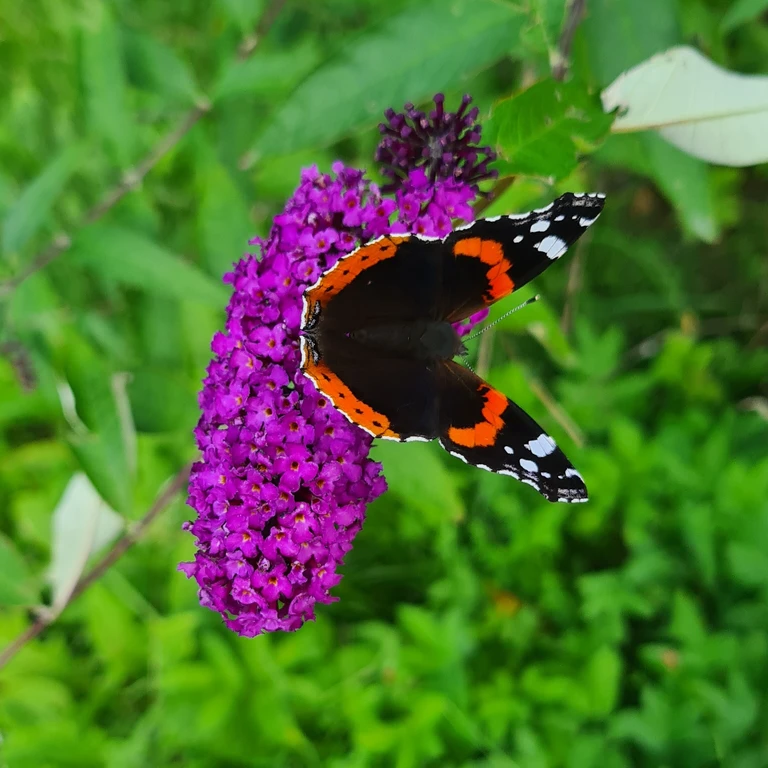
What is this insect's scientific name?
Vanessa atalanta
